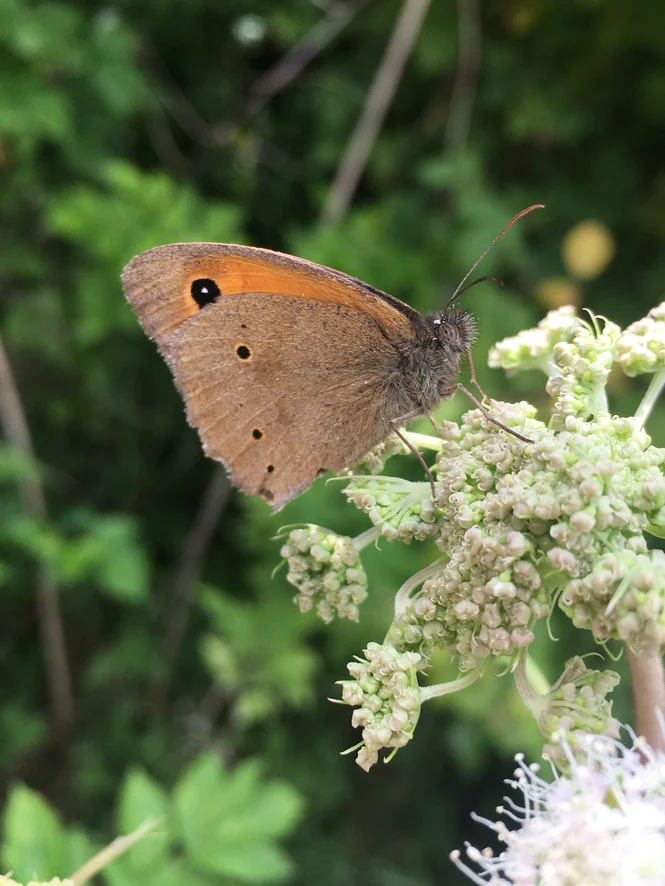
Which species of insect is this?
Maniola jurtina
